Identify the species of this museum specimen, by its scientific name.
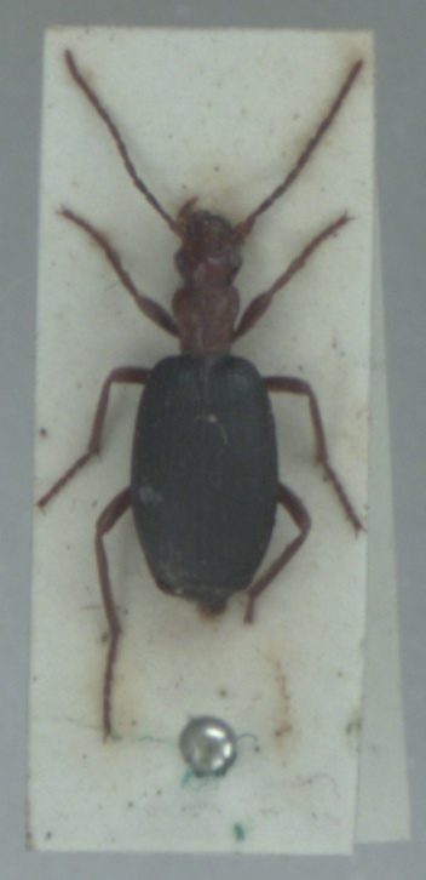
Brachinus crepitans
